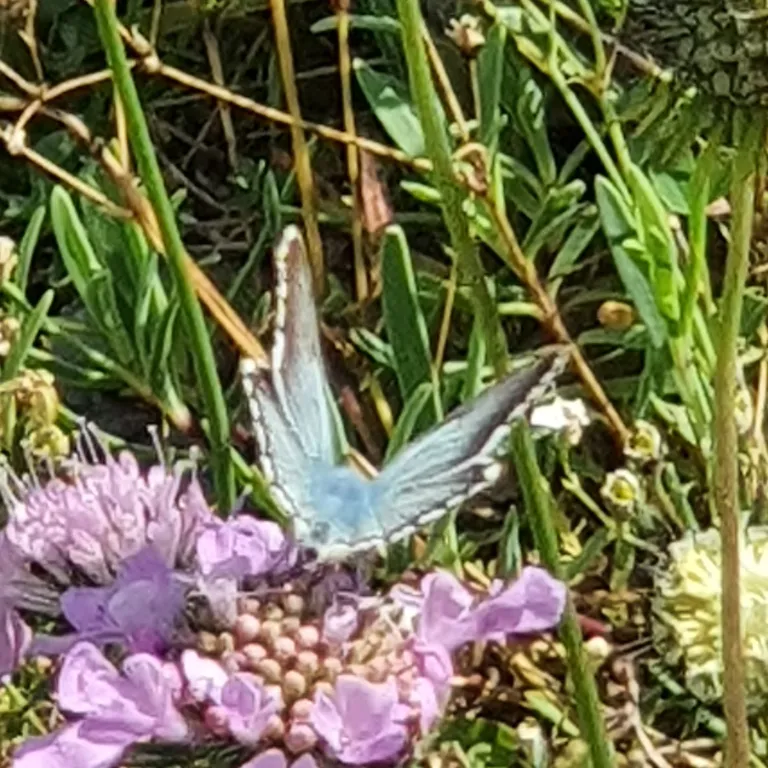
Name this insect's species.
Lysandra coridon
